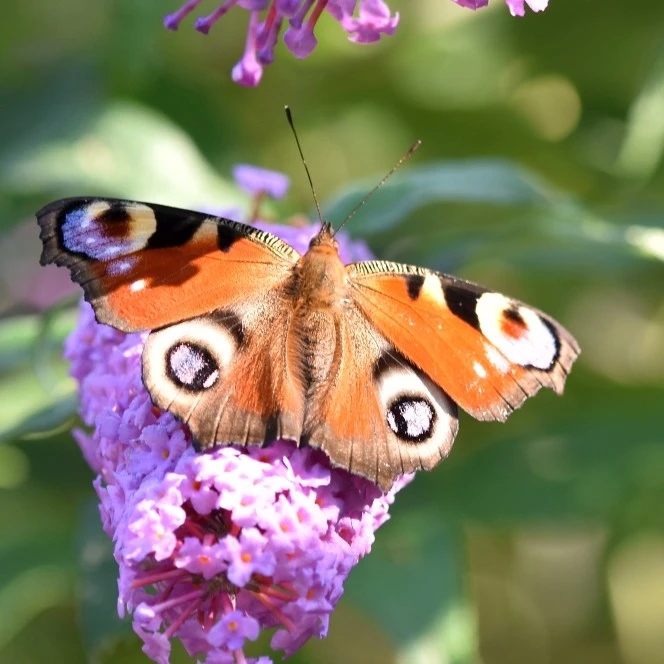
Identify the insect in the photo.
Aglais io
